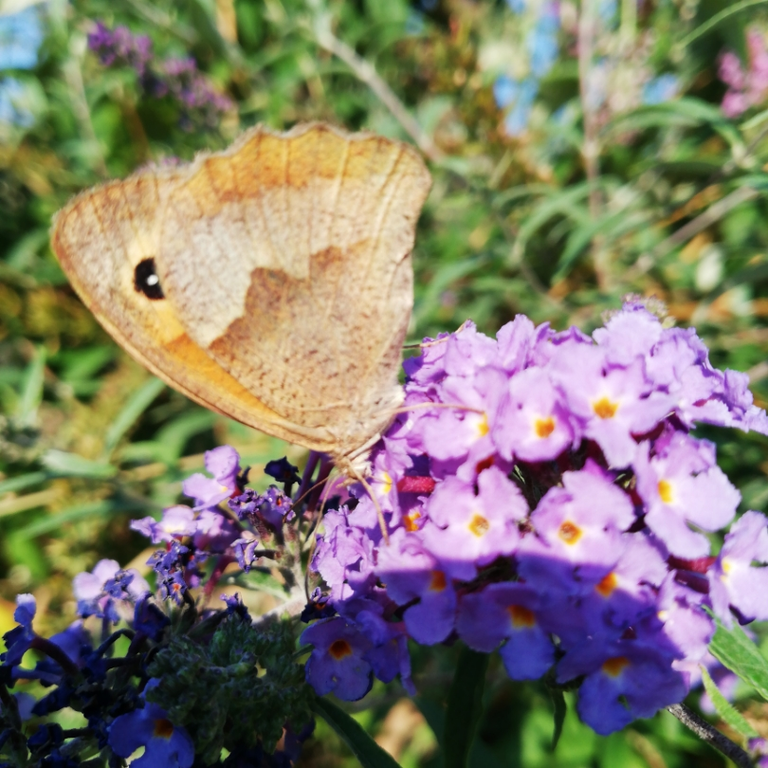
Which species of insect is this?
Maniola jurtina
